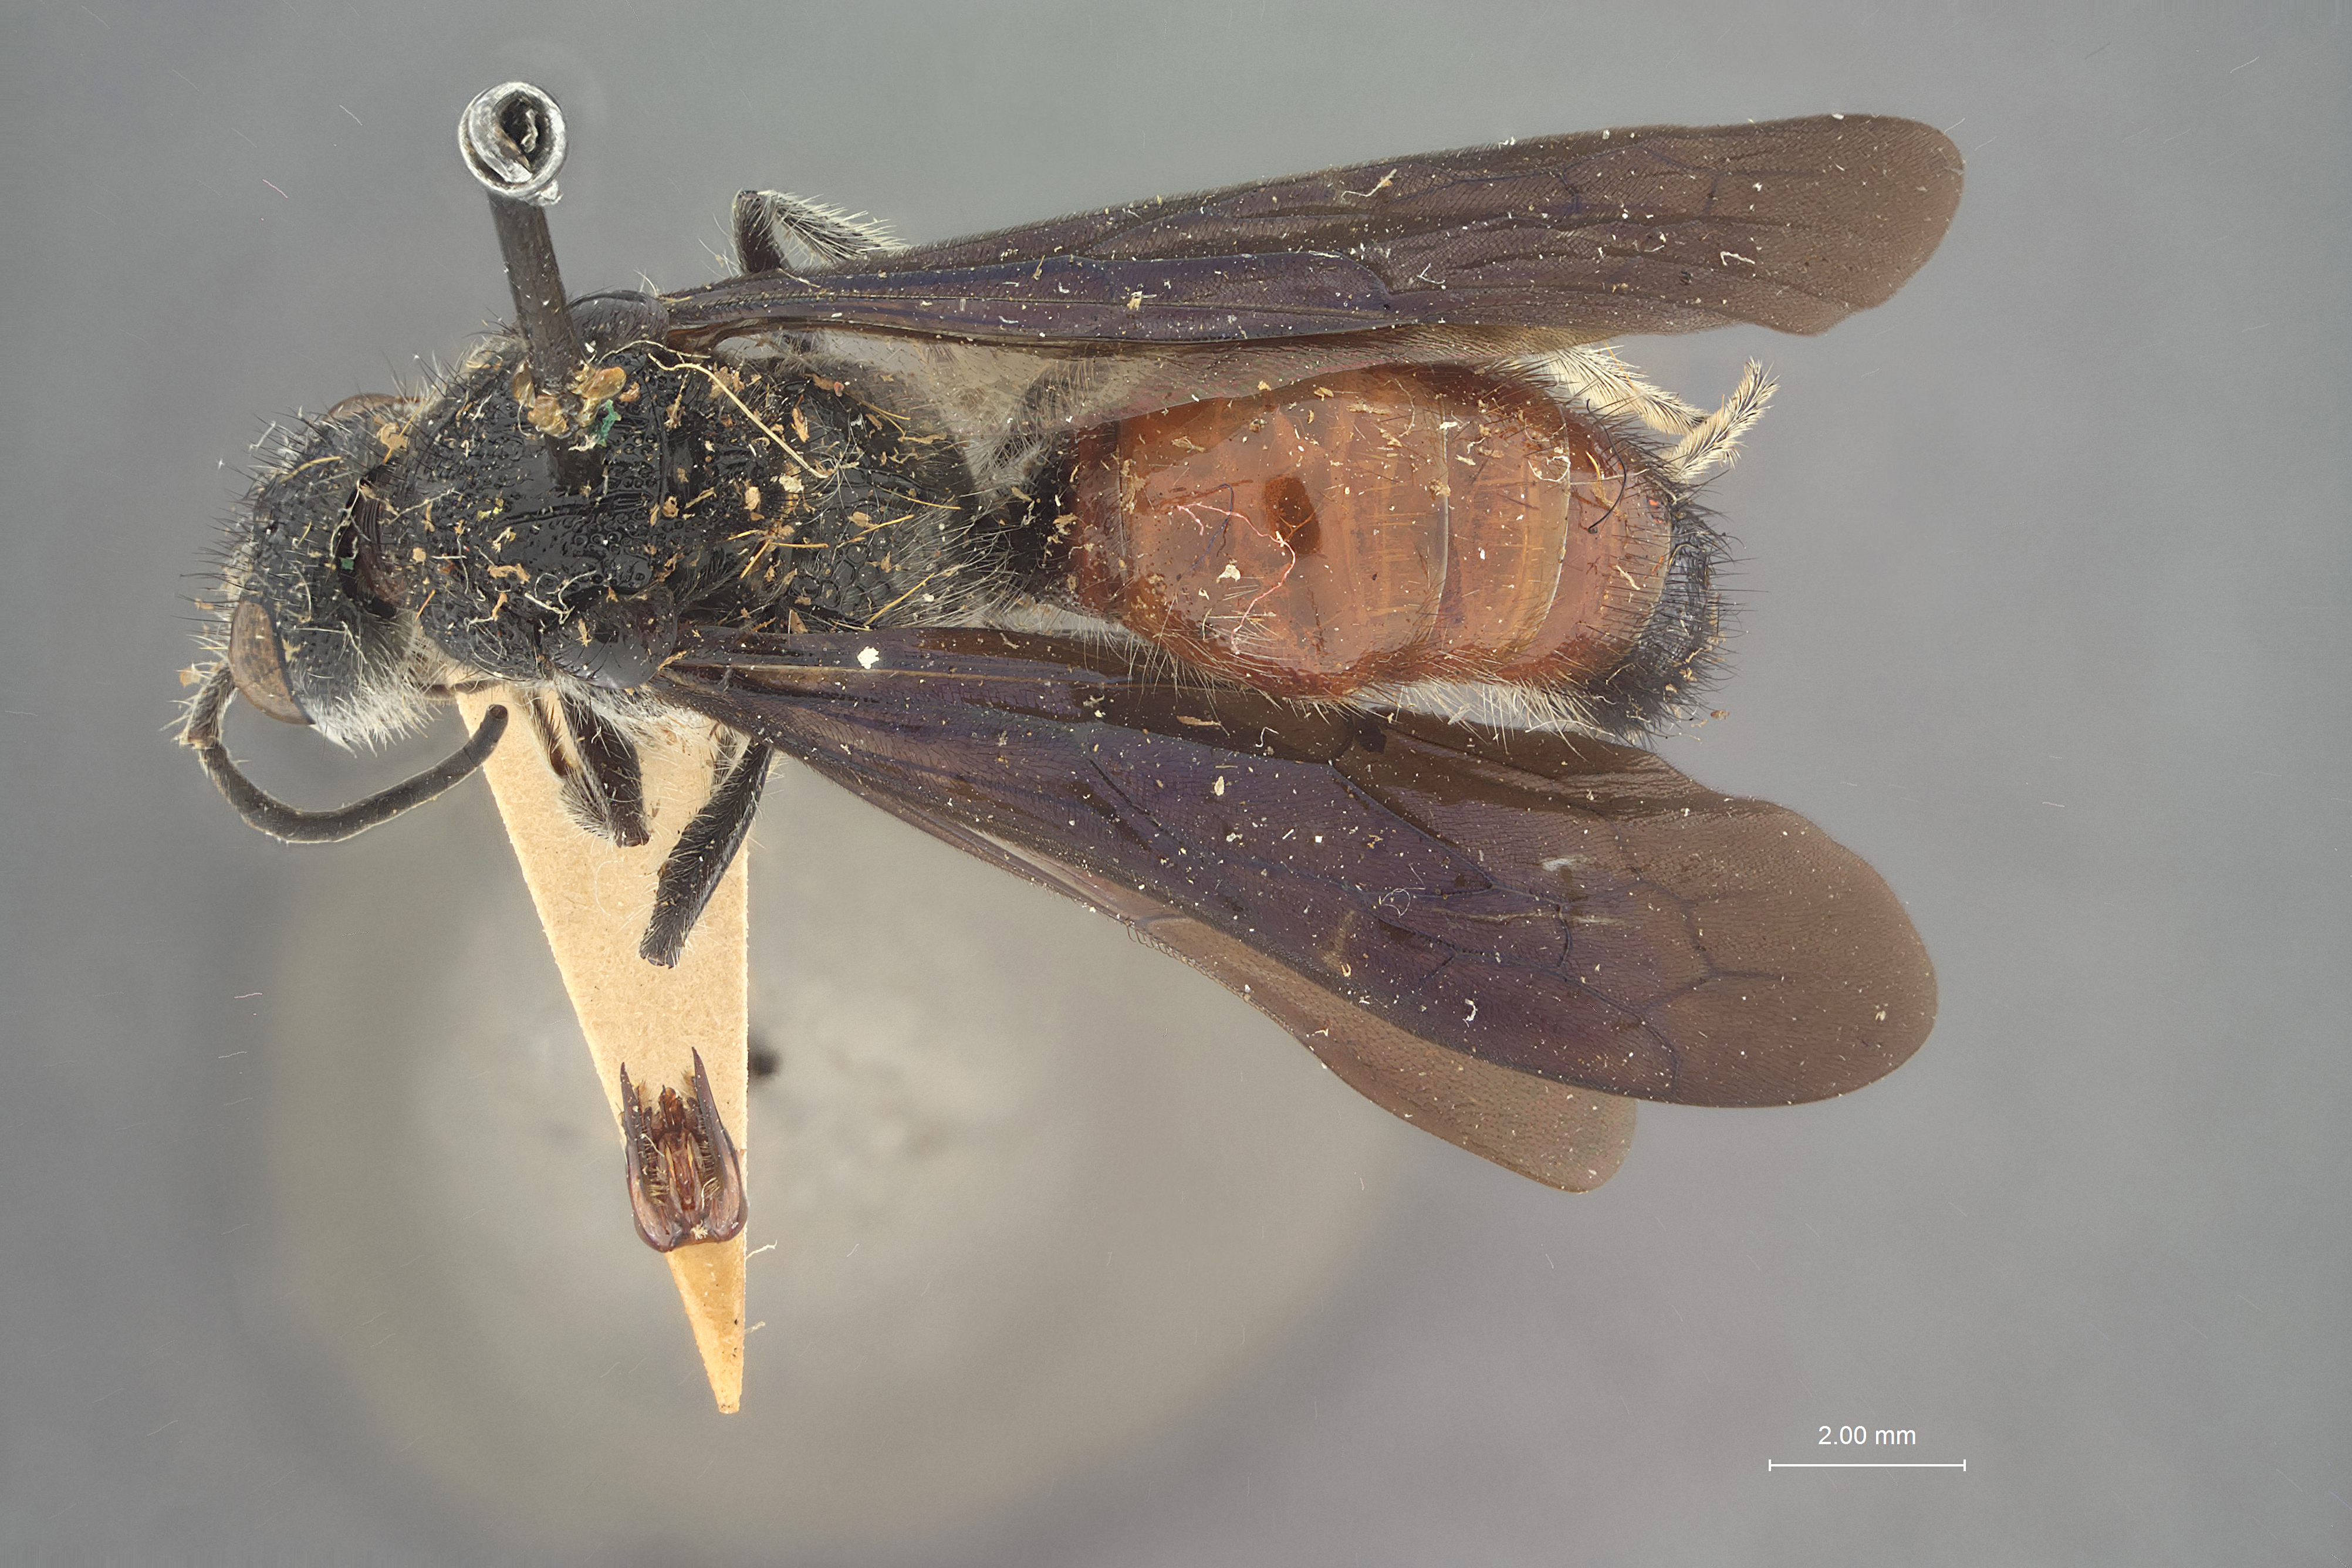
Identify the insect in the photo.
Timulla luzonica
